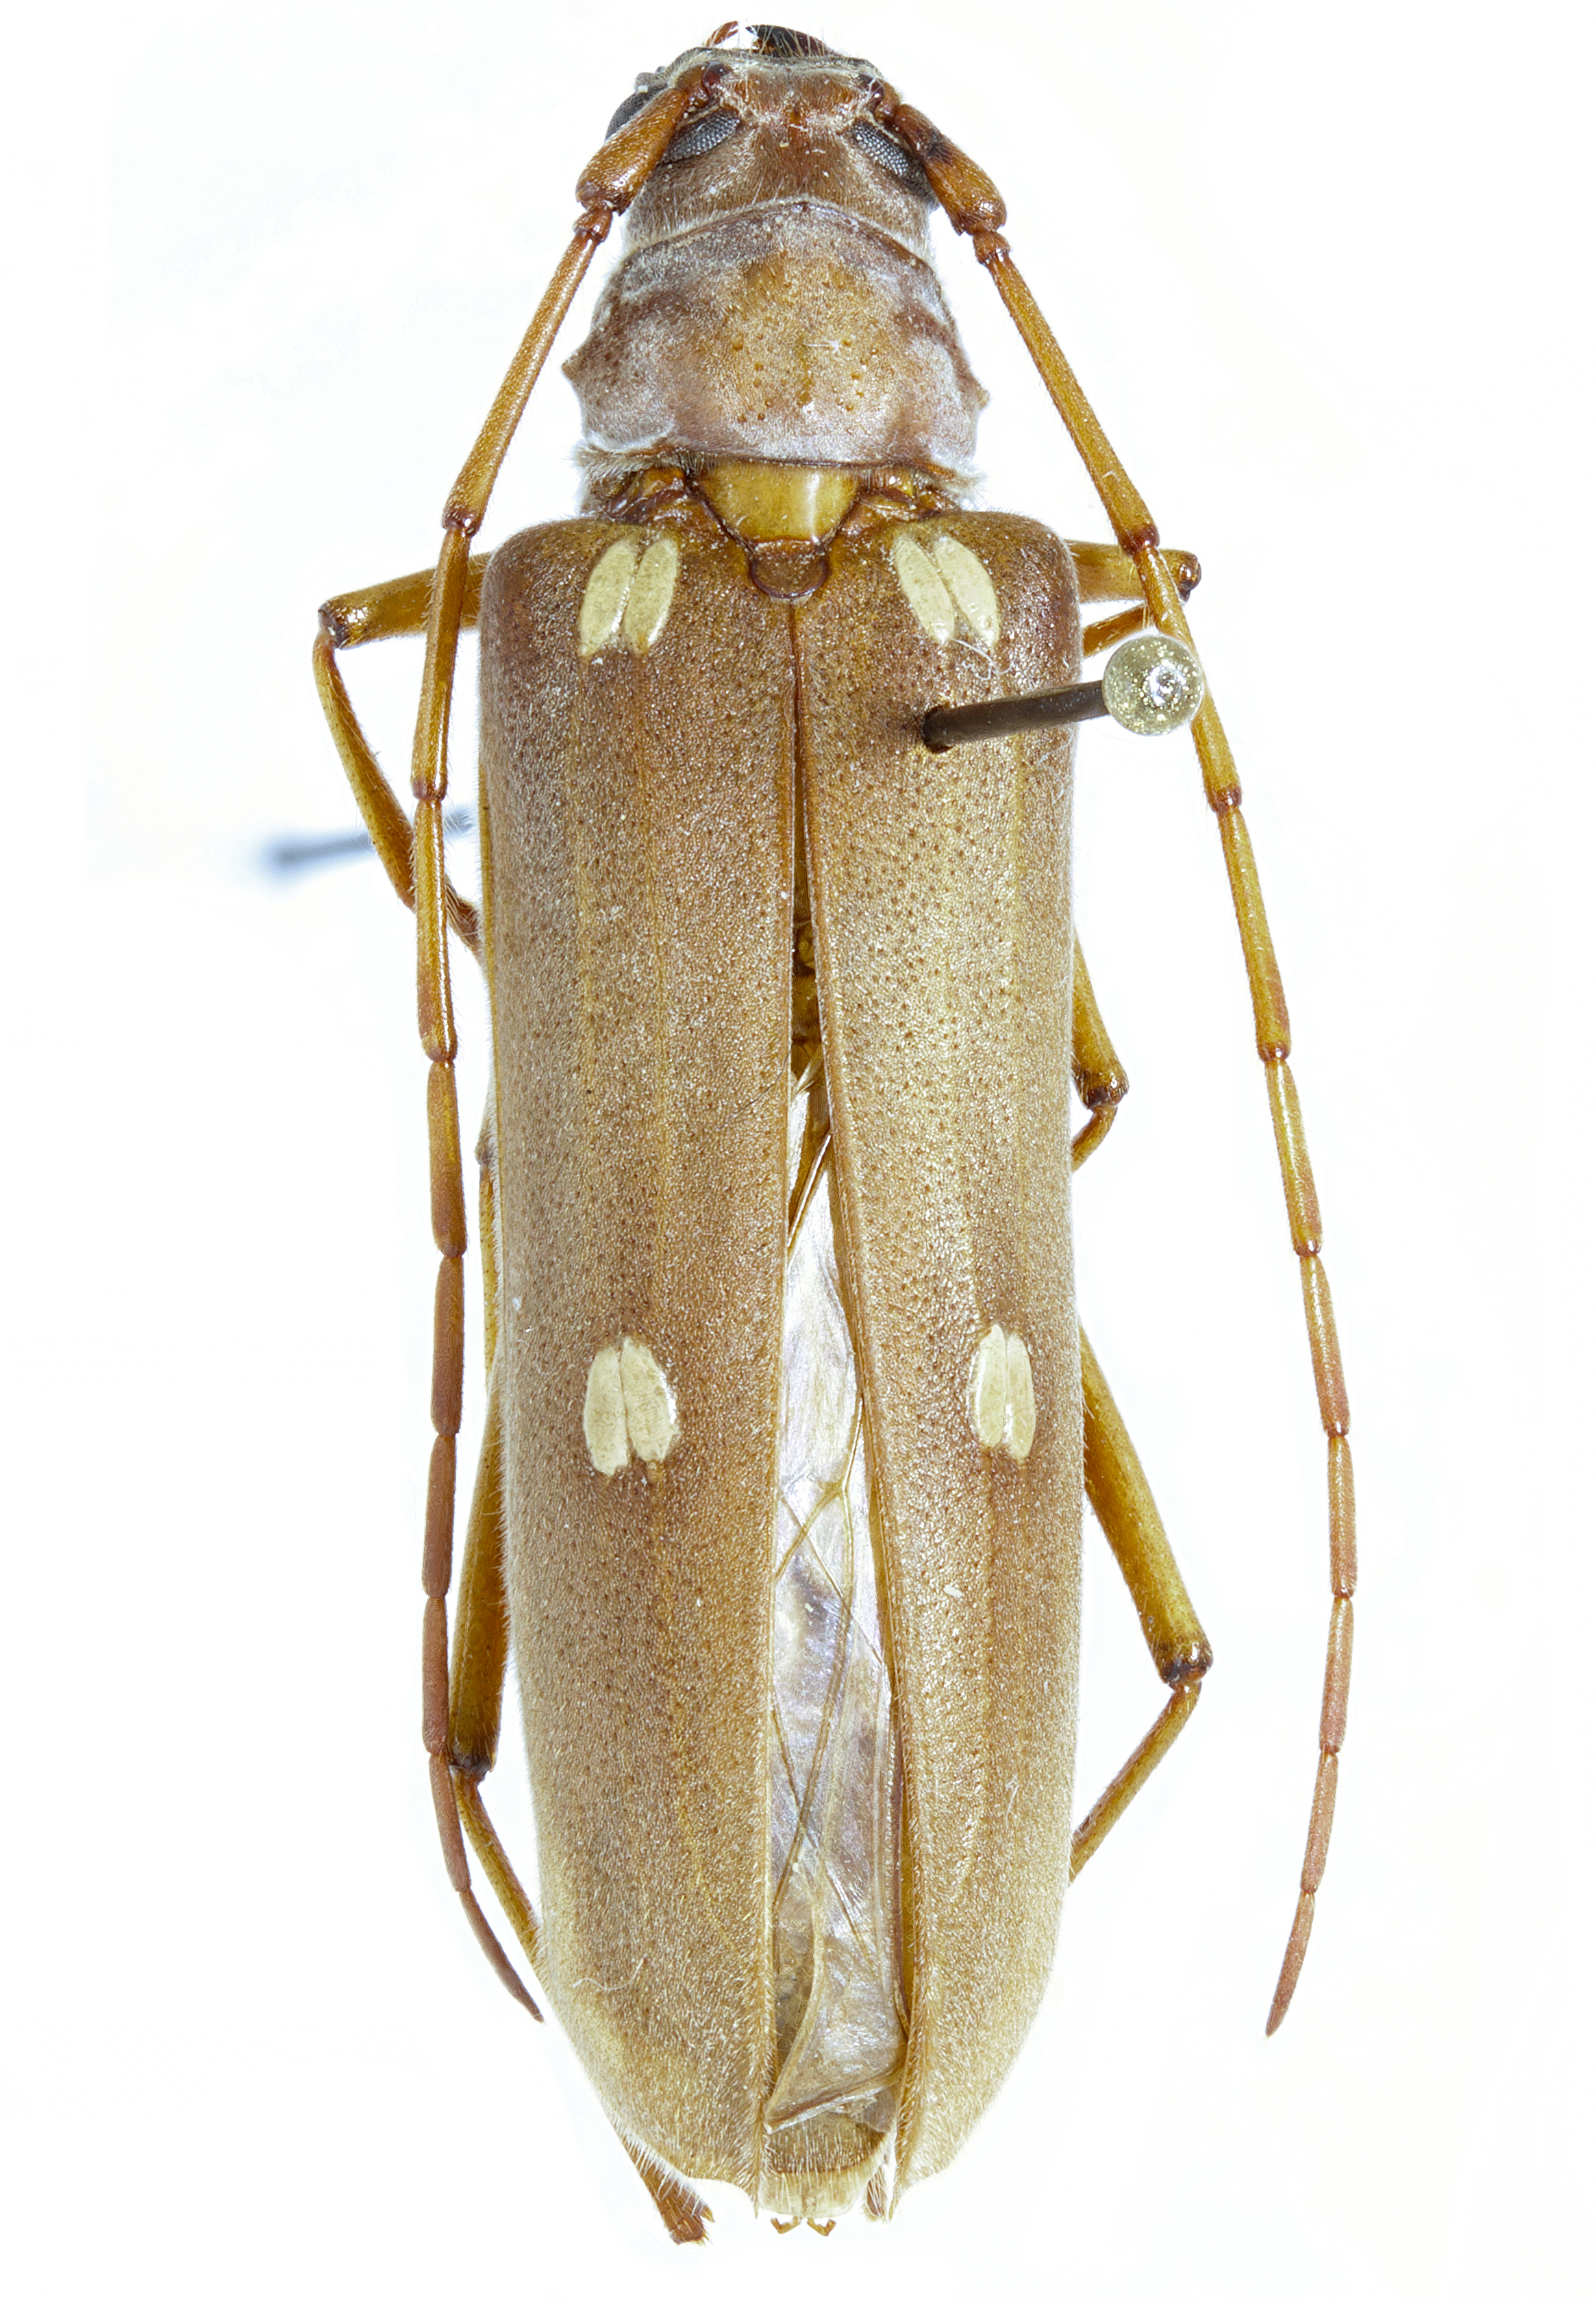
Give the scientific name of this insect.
Eburiomorpha guttata
